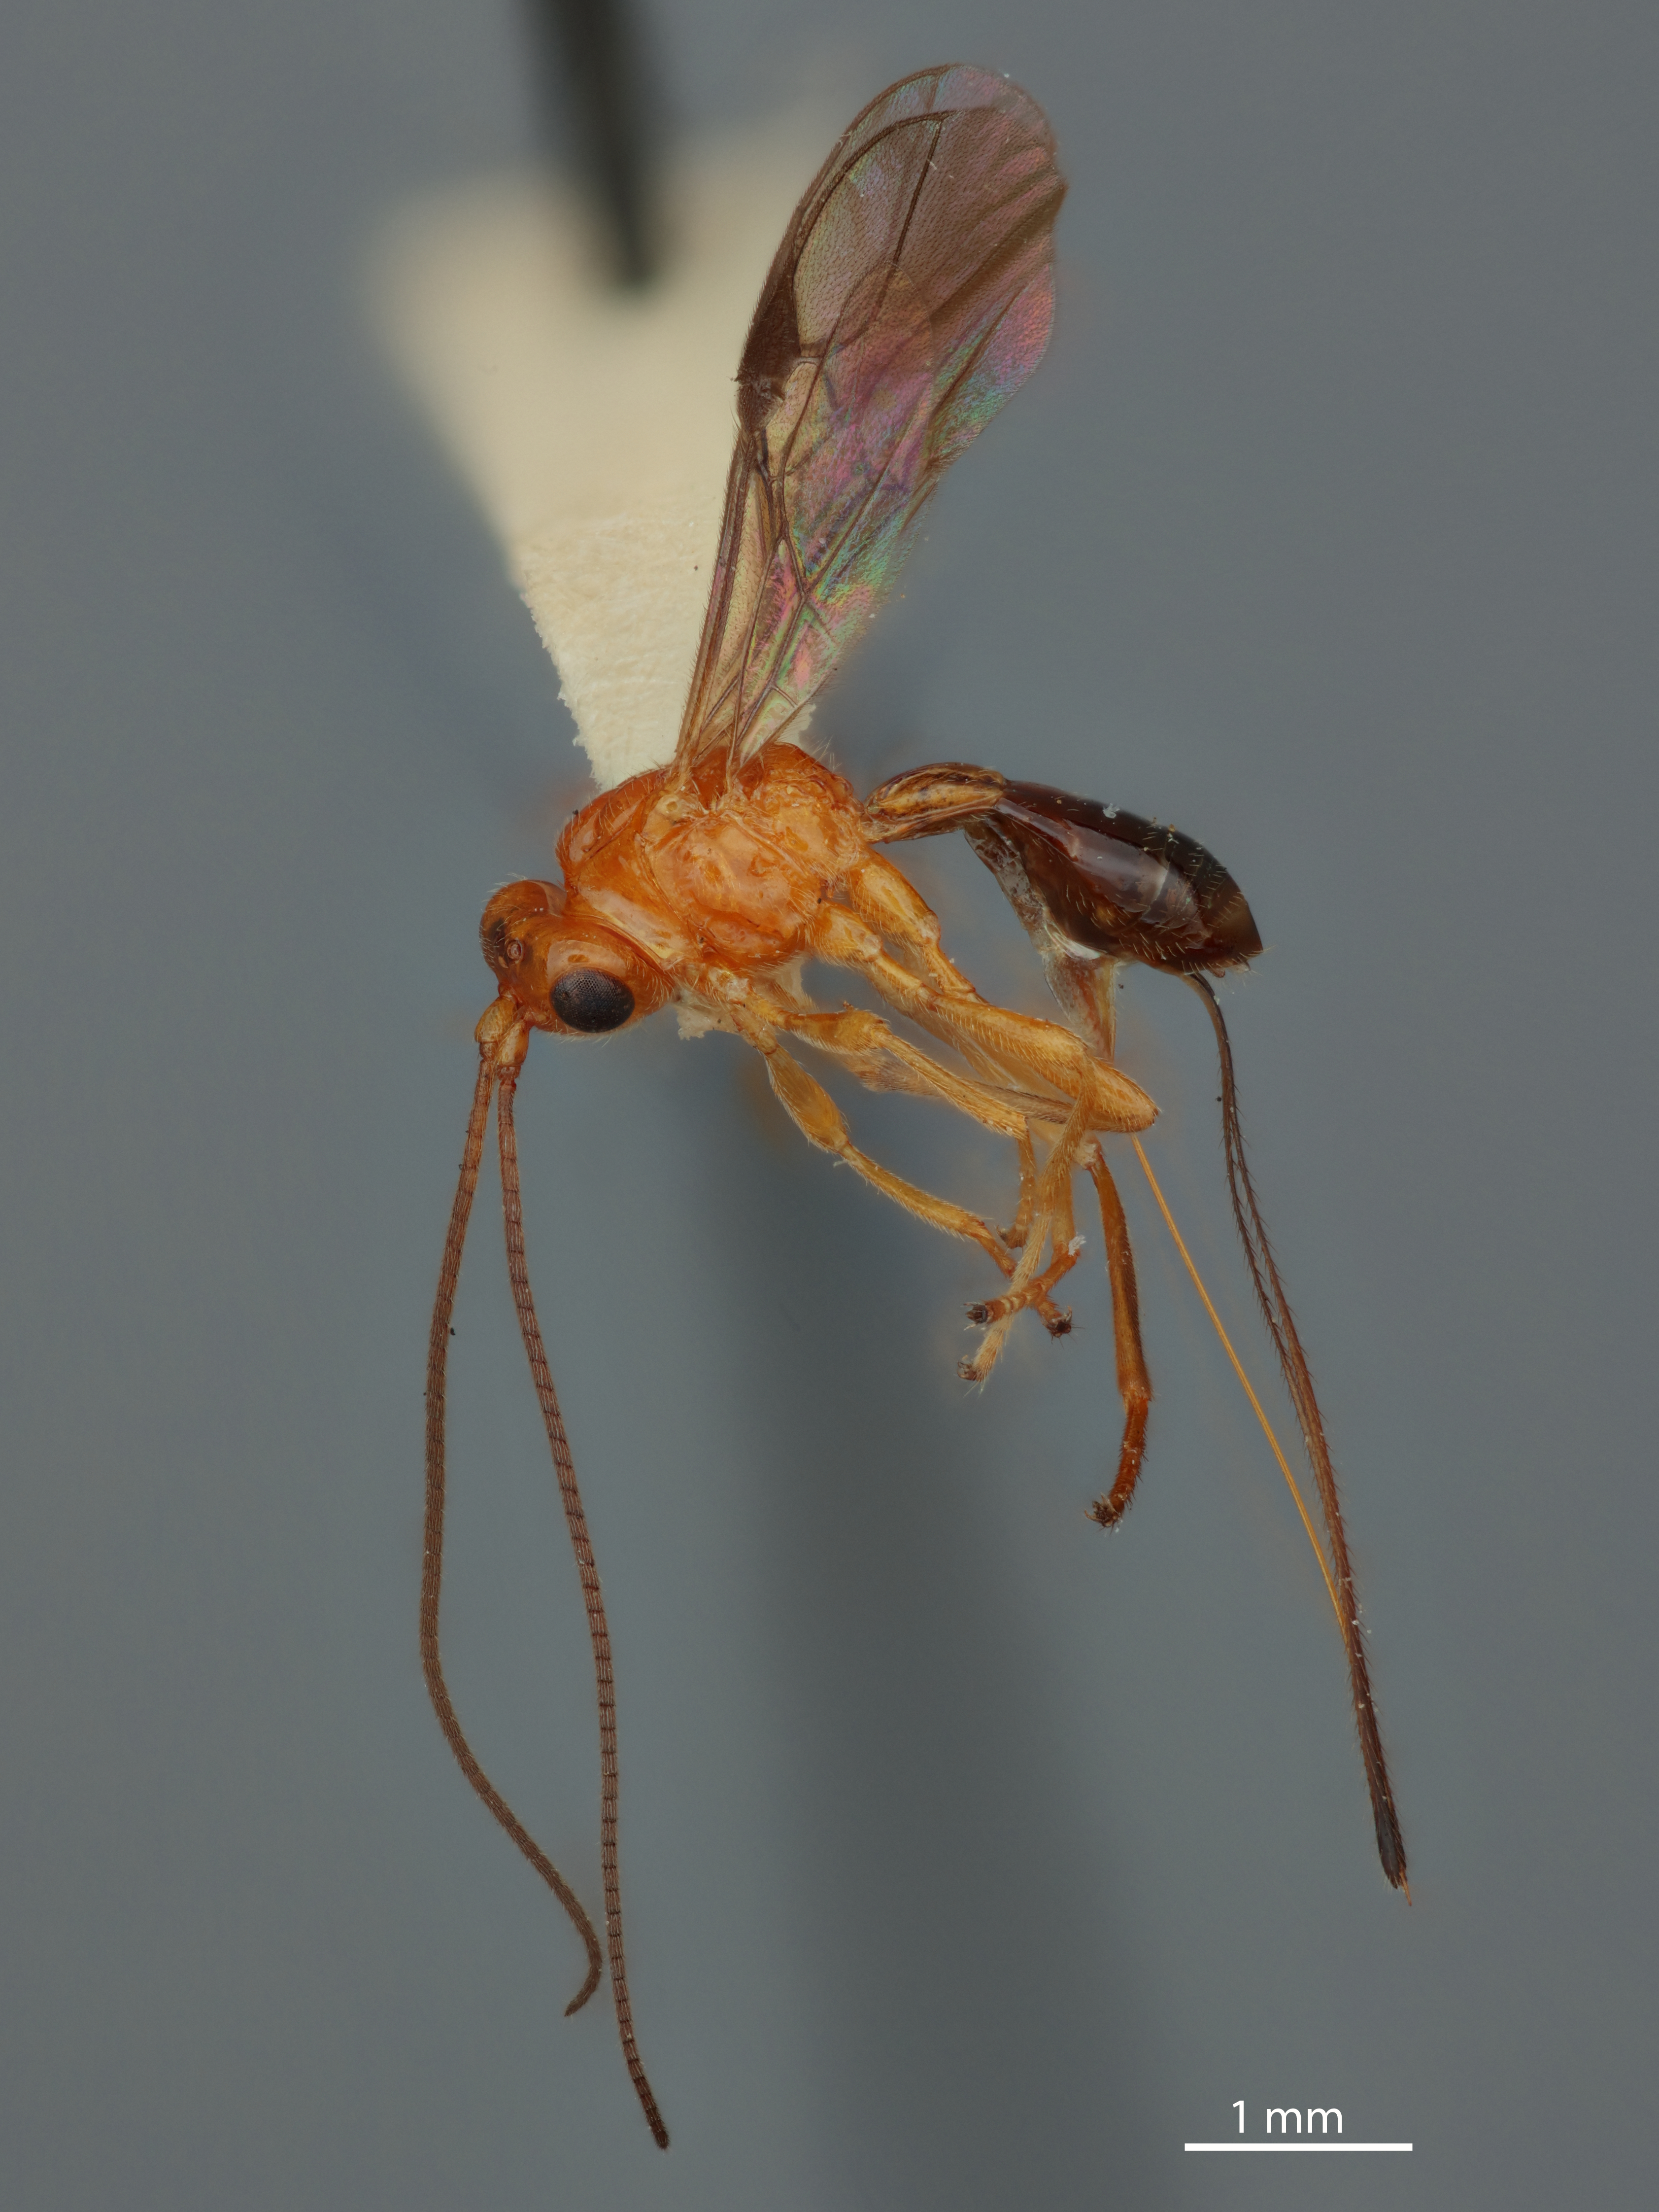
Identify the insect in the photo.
Opius hageni
